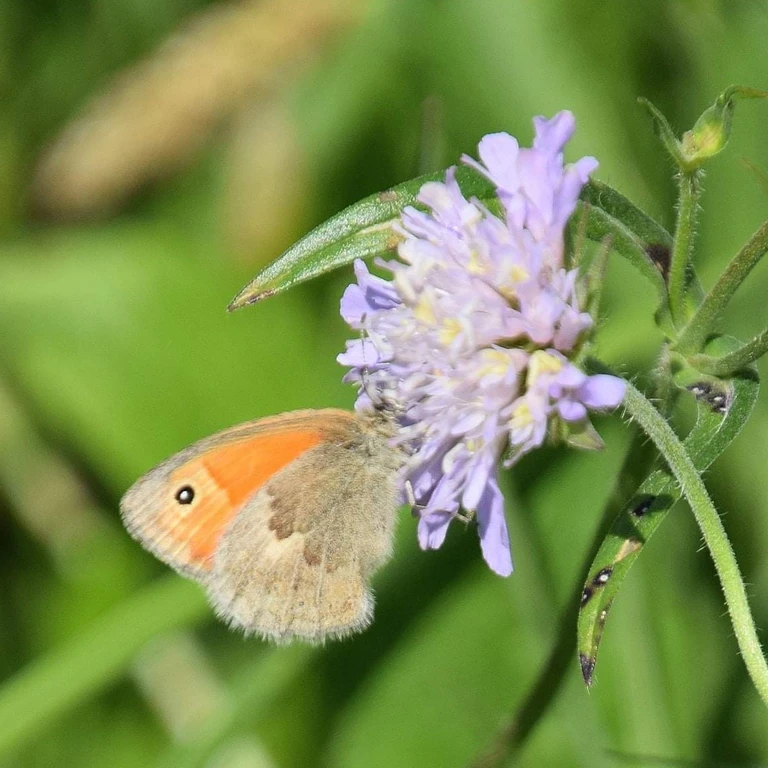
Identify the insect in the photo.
Coenonympha pamphilus
